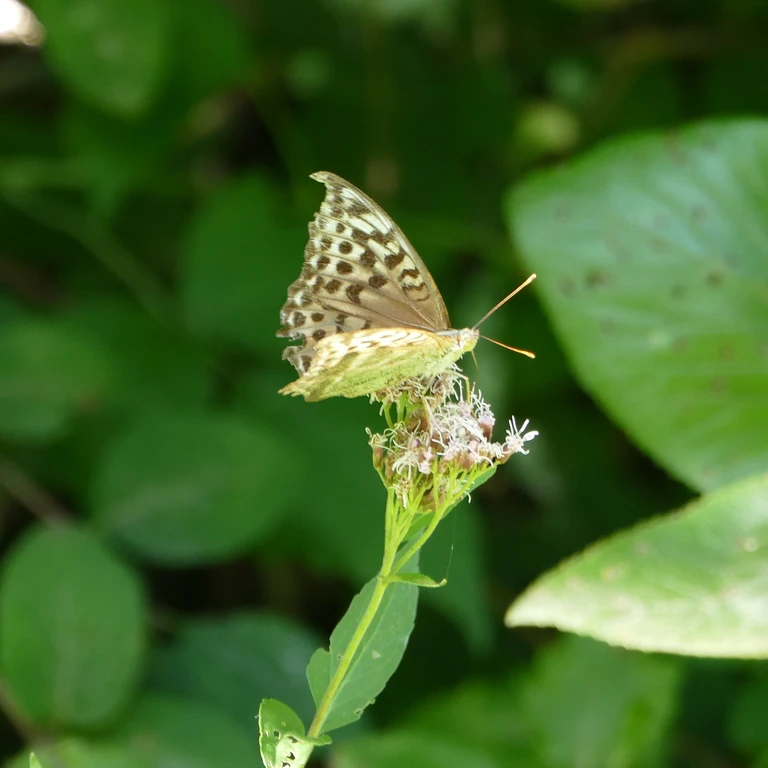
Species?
Argynnis paphia
